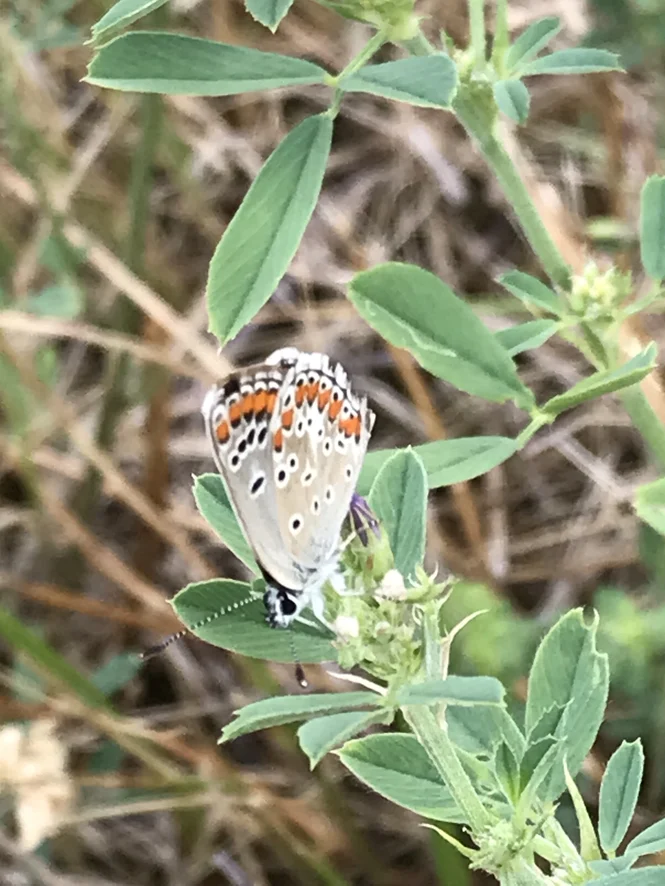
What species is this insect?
Aricia agestis/artaxerxes
